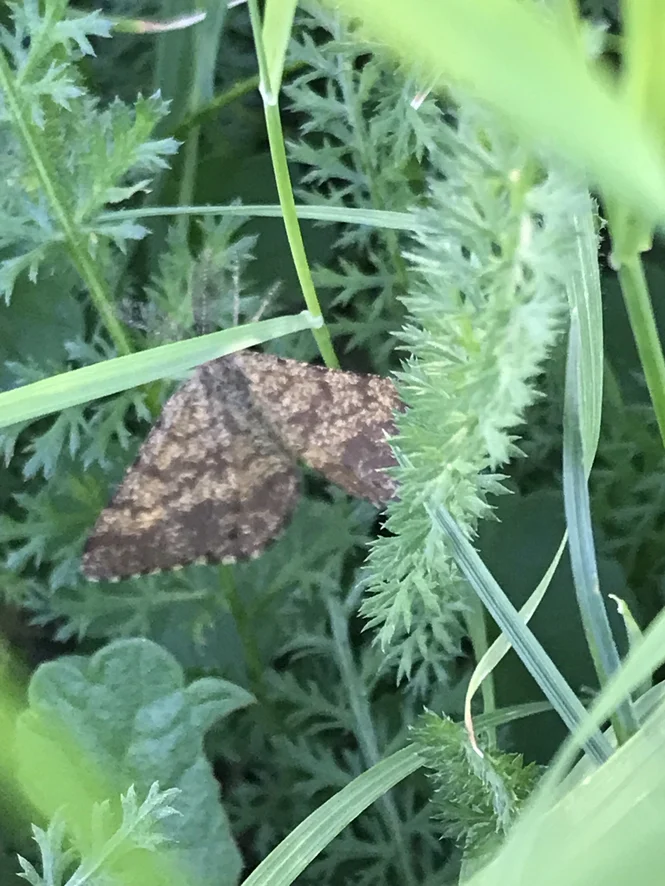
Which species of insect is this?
Ematurga atomaria
